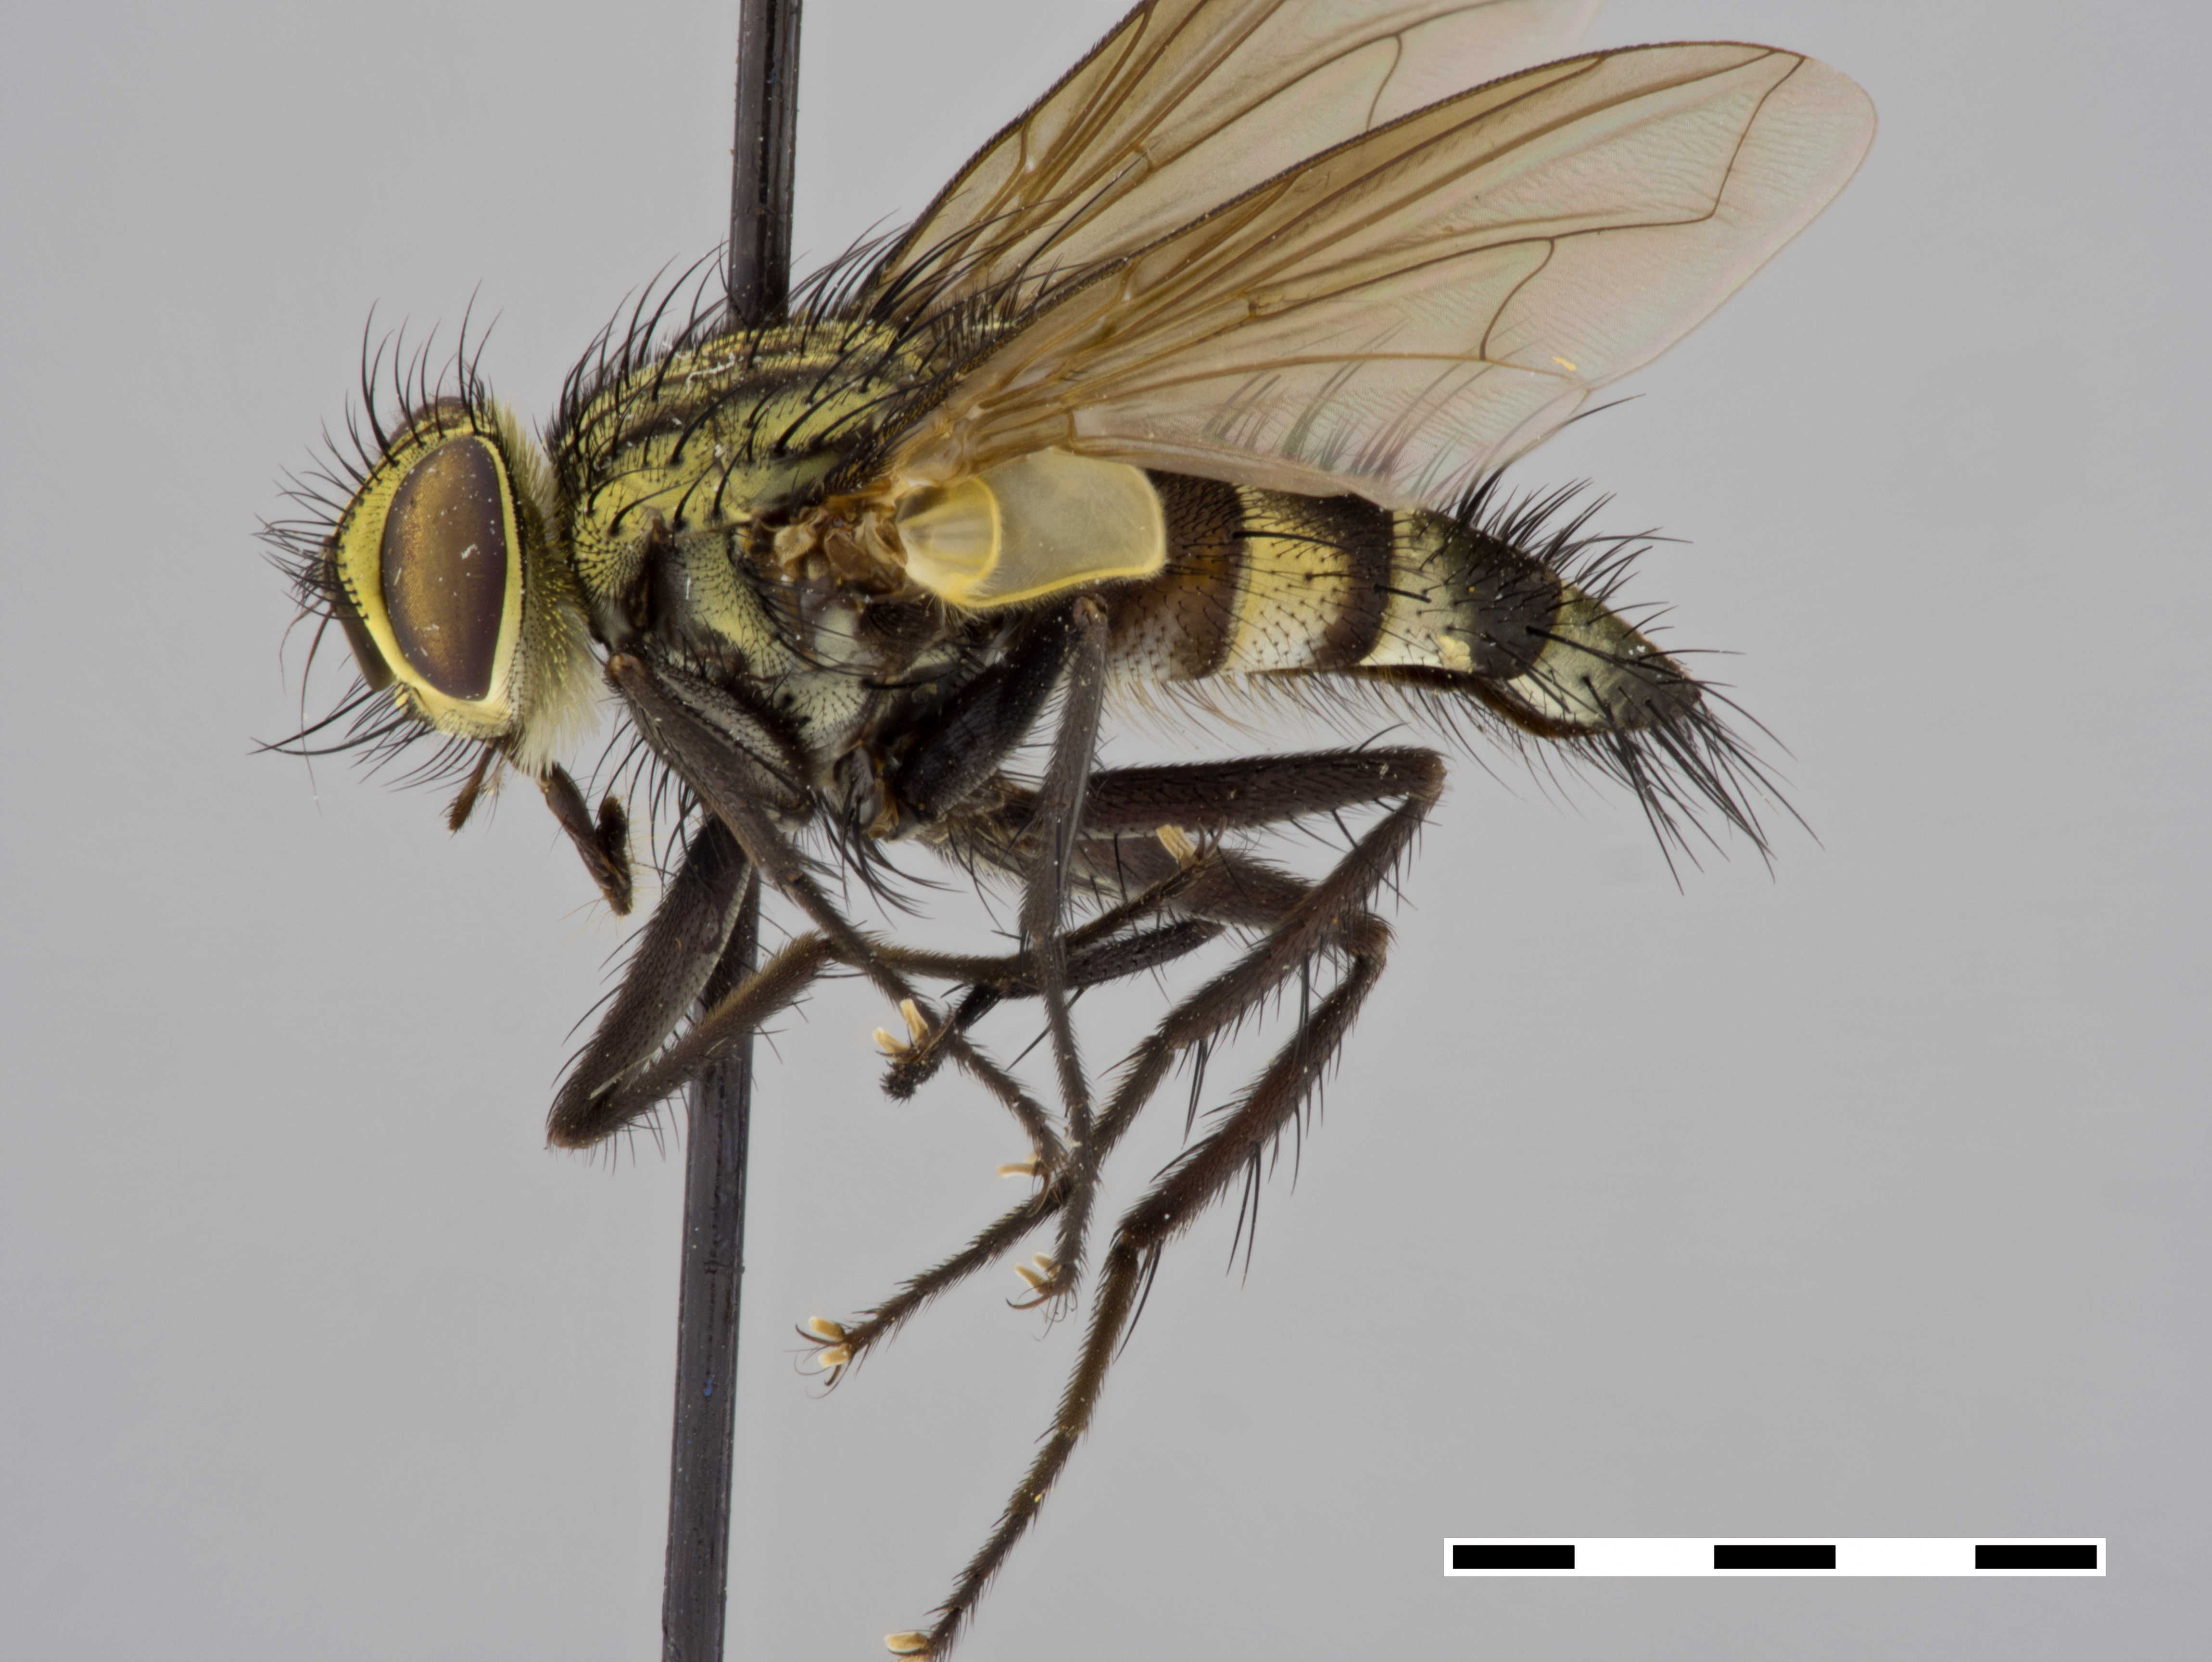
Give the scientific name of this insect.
Urodexodes charapensis
